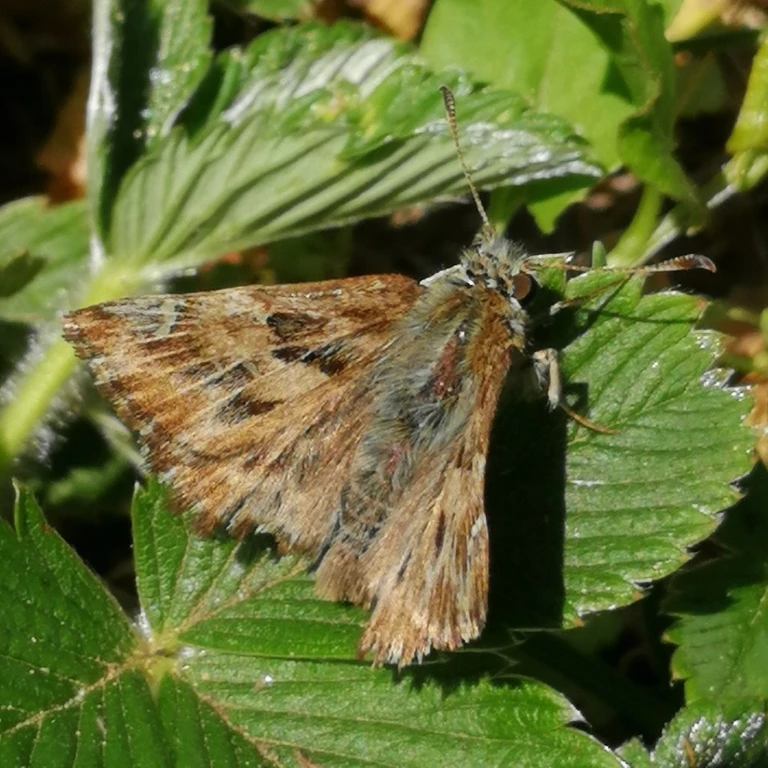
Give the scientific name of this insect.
Carcharodus alceae
